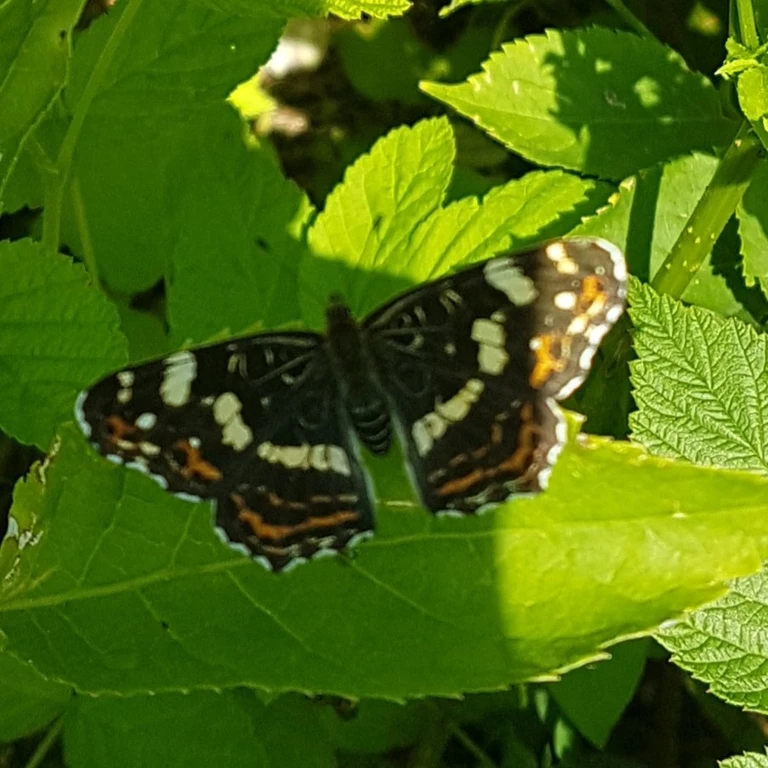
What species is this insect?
Araschnia levana
